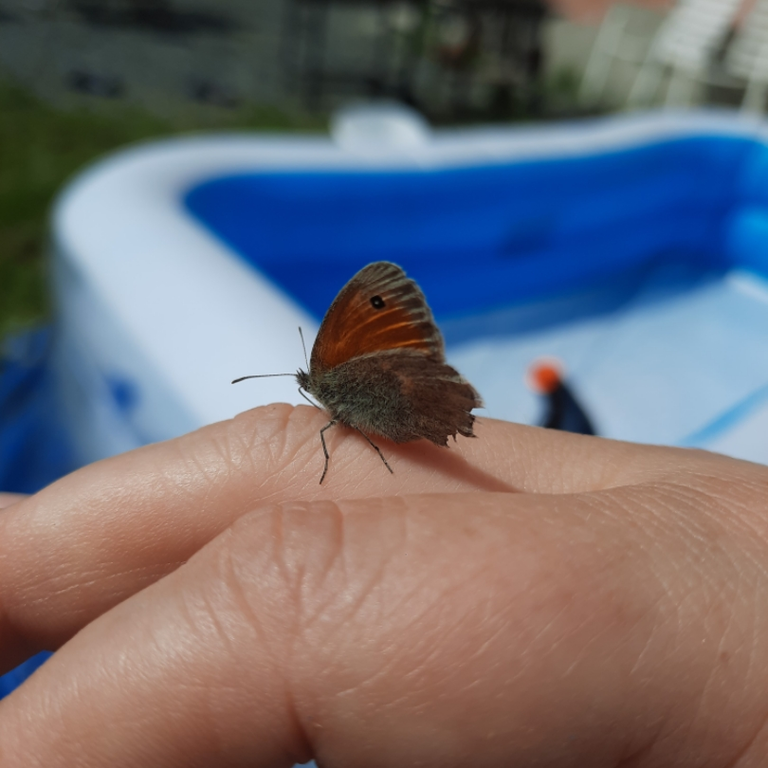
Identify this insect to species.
Coenonympha pamphilus
